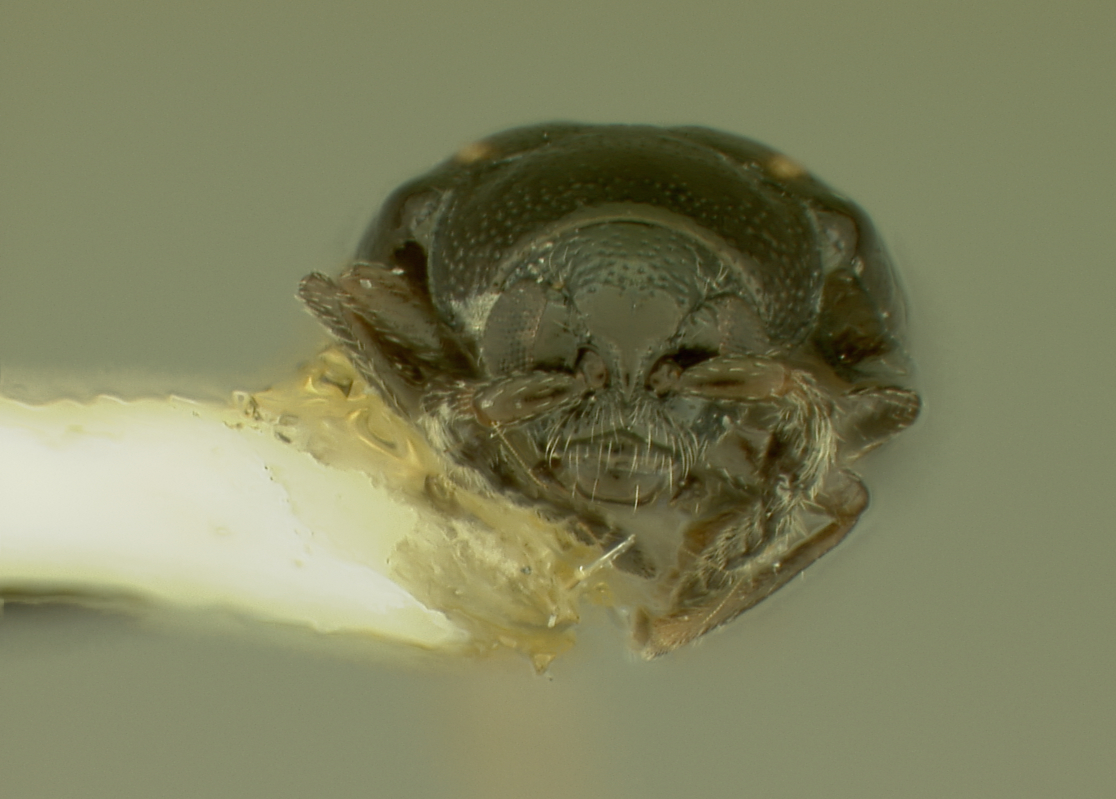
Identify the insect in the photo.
Phyllotreta aequalis
